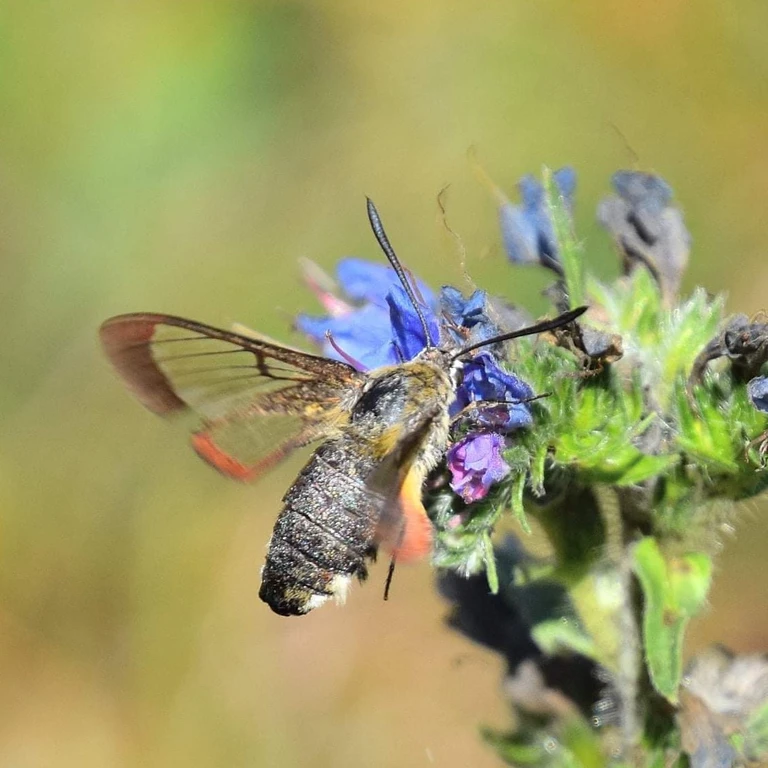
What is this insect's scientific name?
Hemaris fuciformis
